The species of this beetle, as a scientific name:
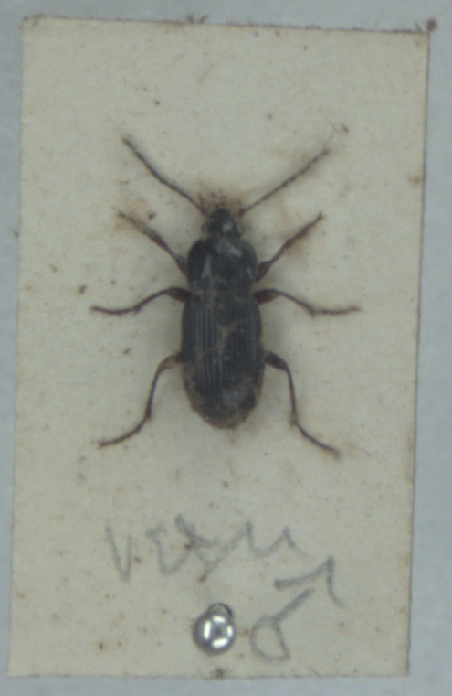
Pterostichus vernalis
